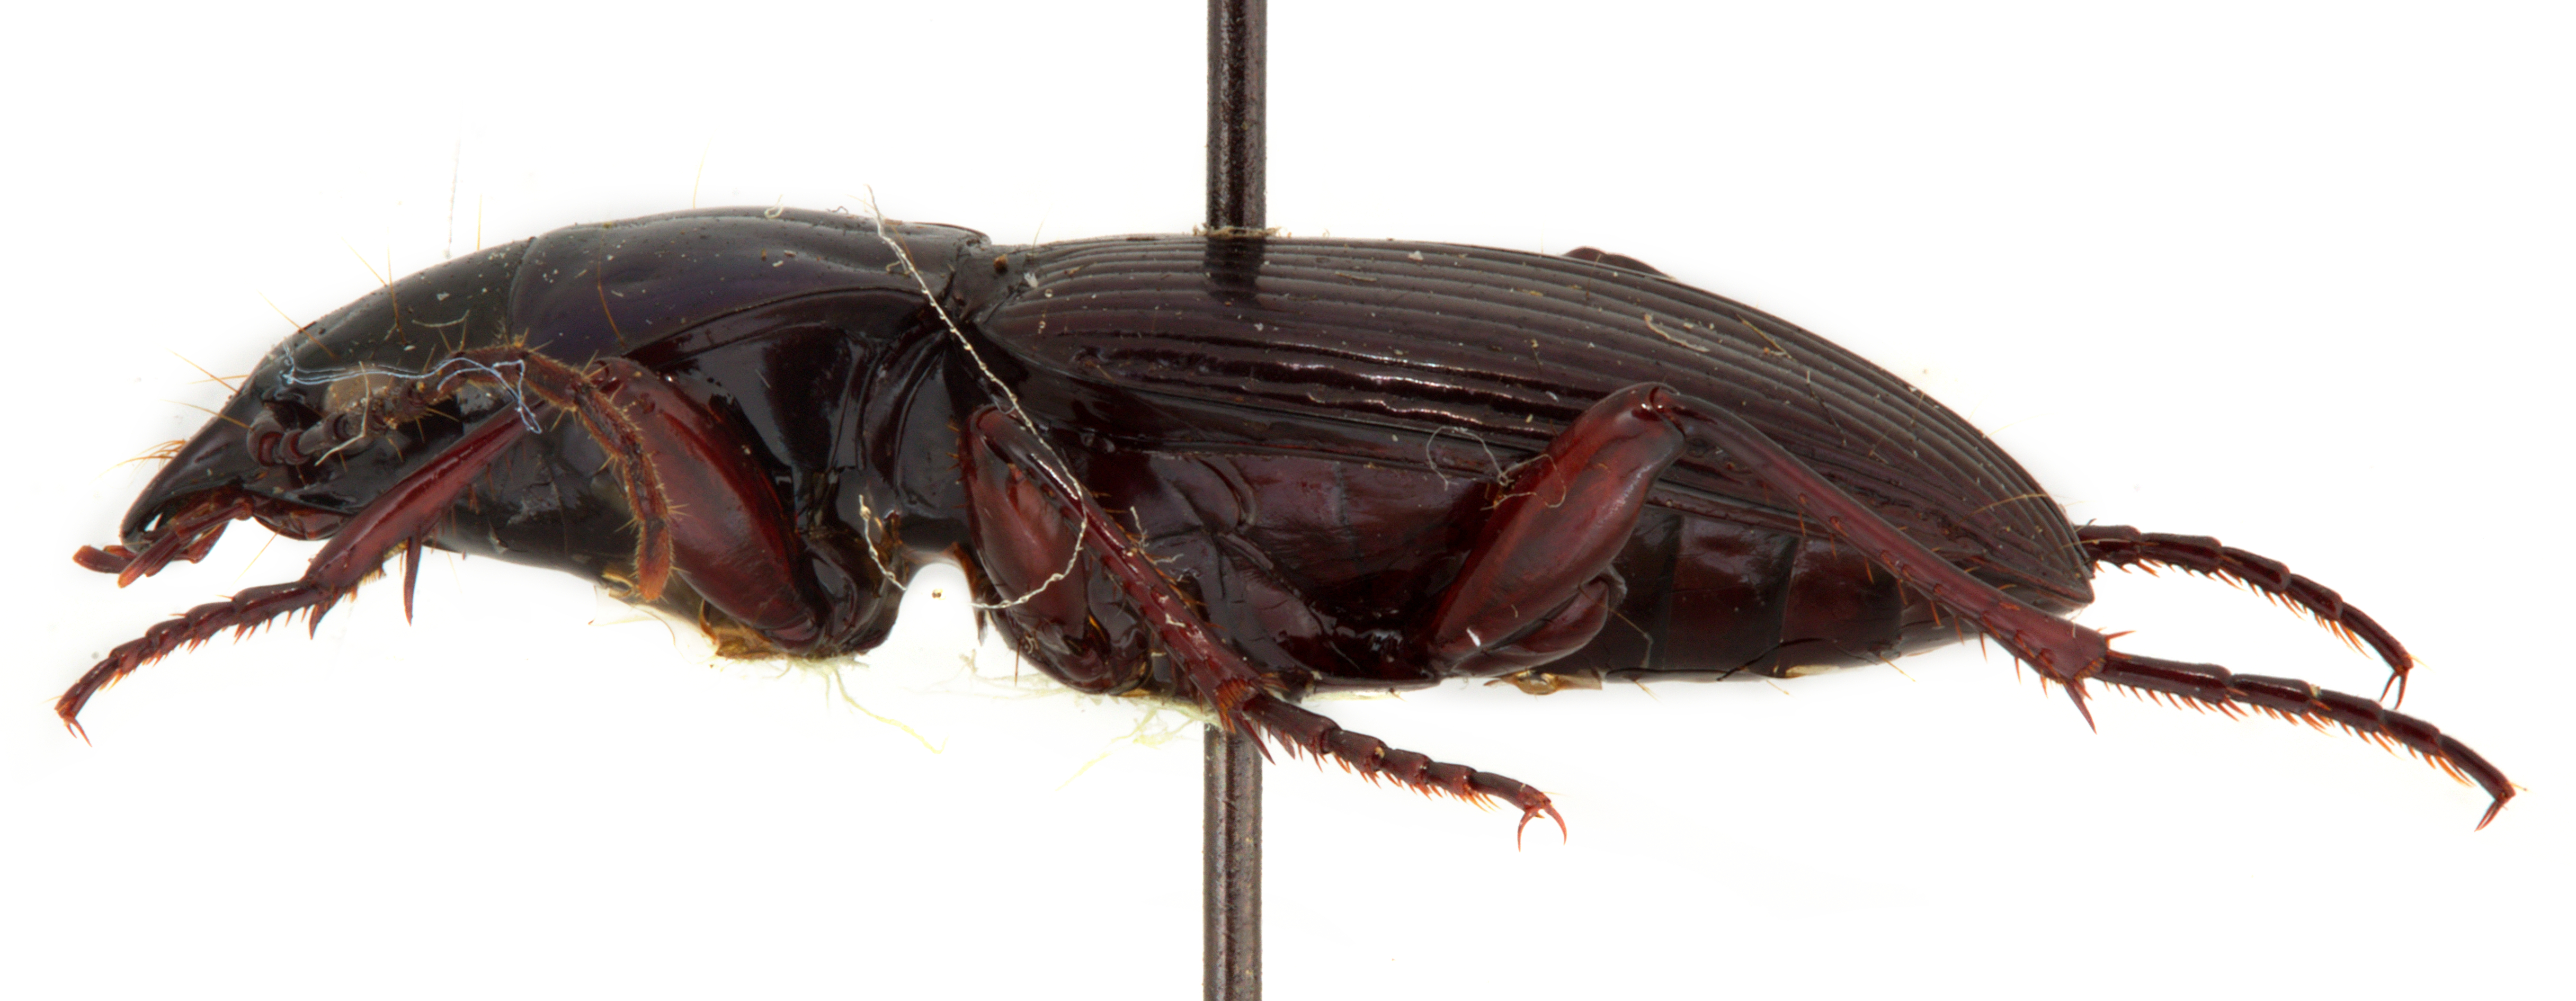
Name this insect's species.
Notonomus peronii
